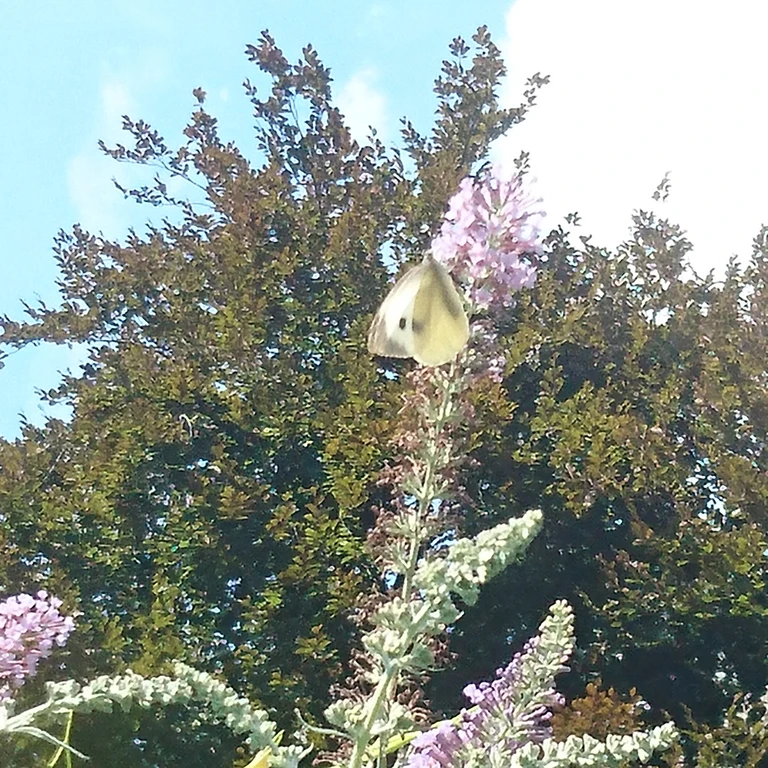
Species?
Pieris brassicae
